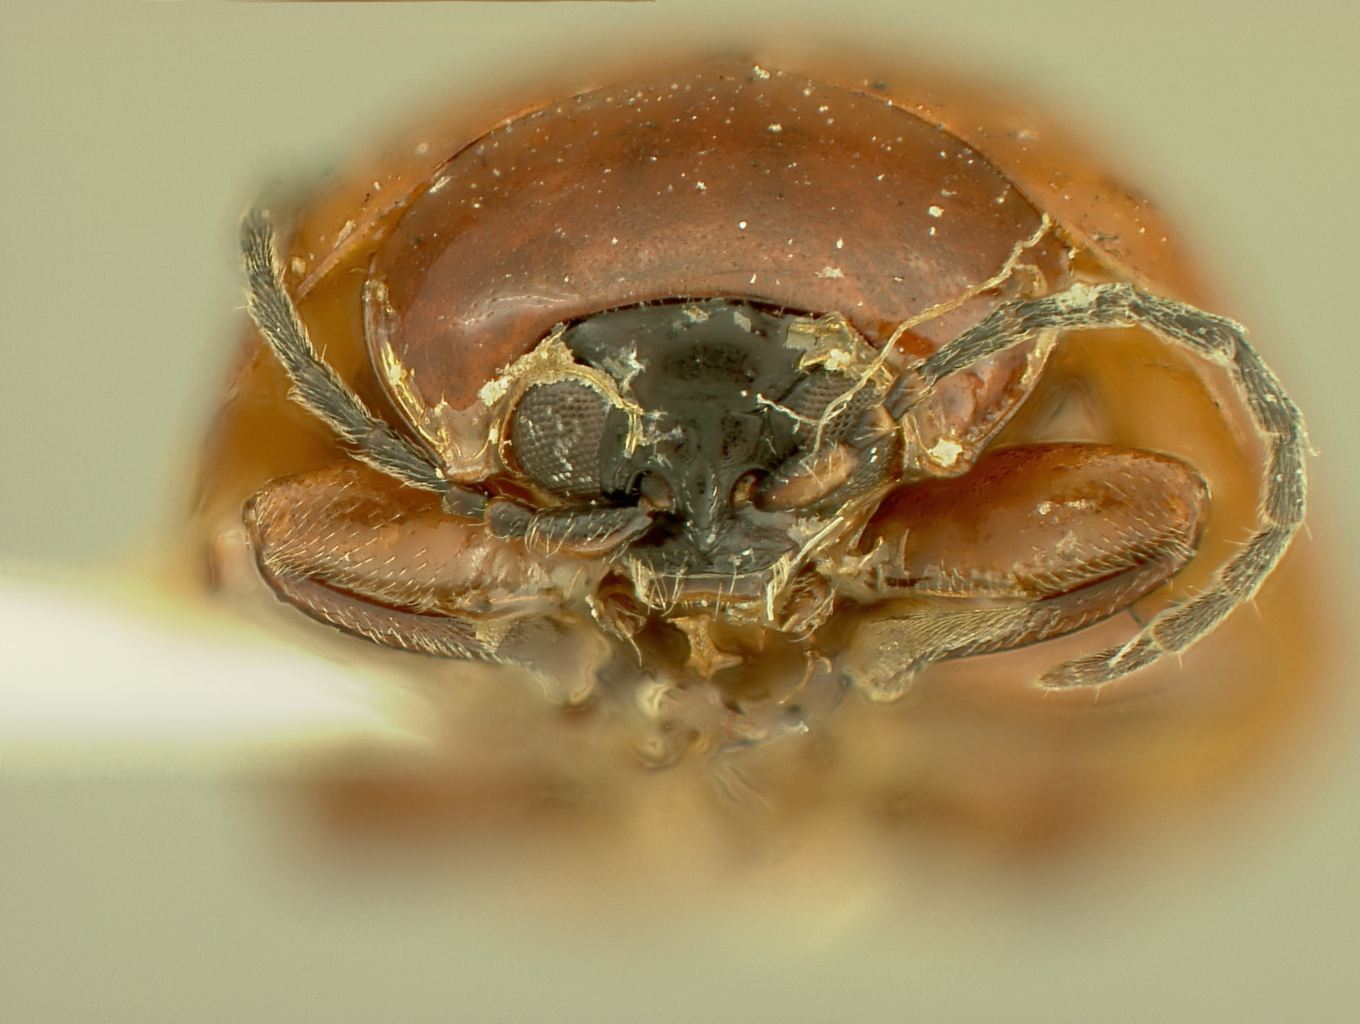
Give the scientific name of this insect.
Argopus melanocephalus
